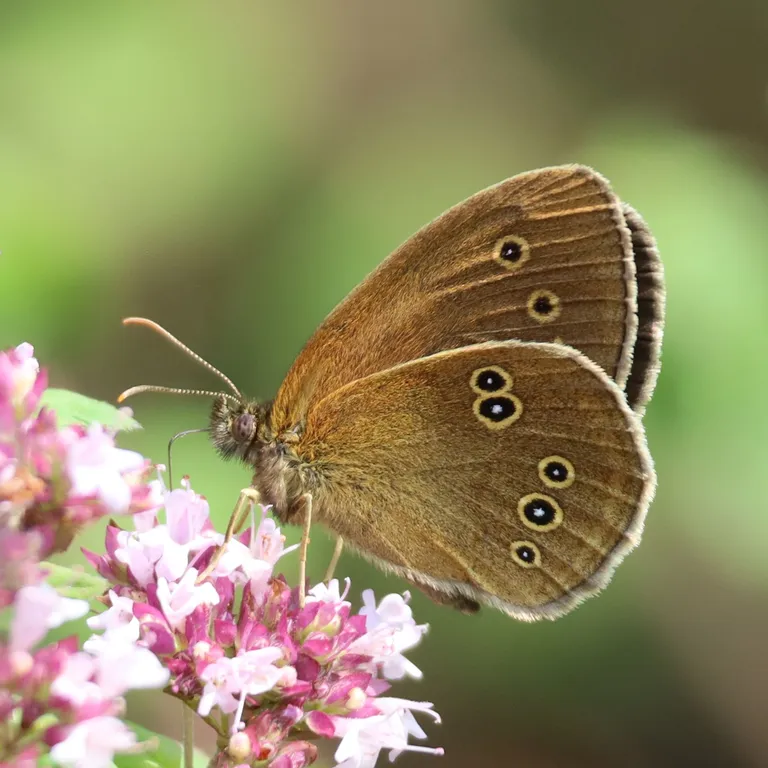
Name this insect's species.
Aphantopus hyperantus
